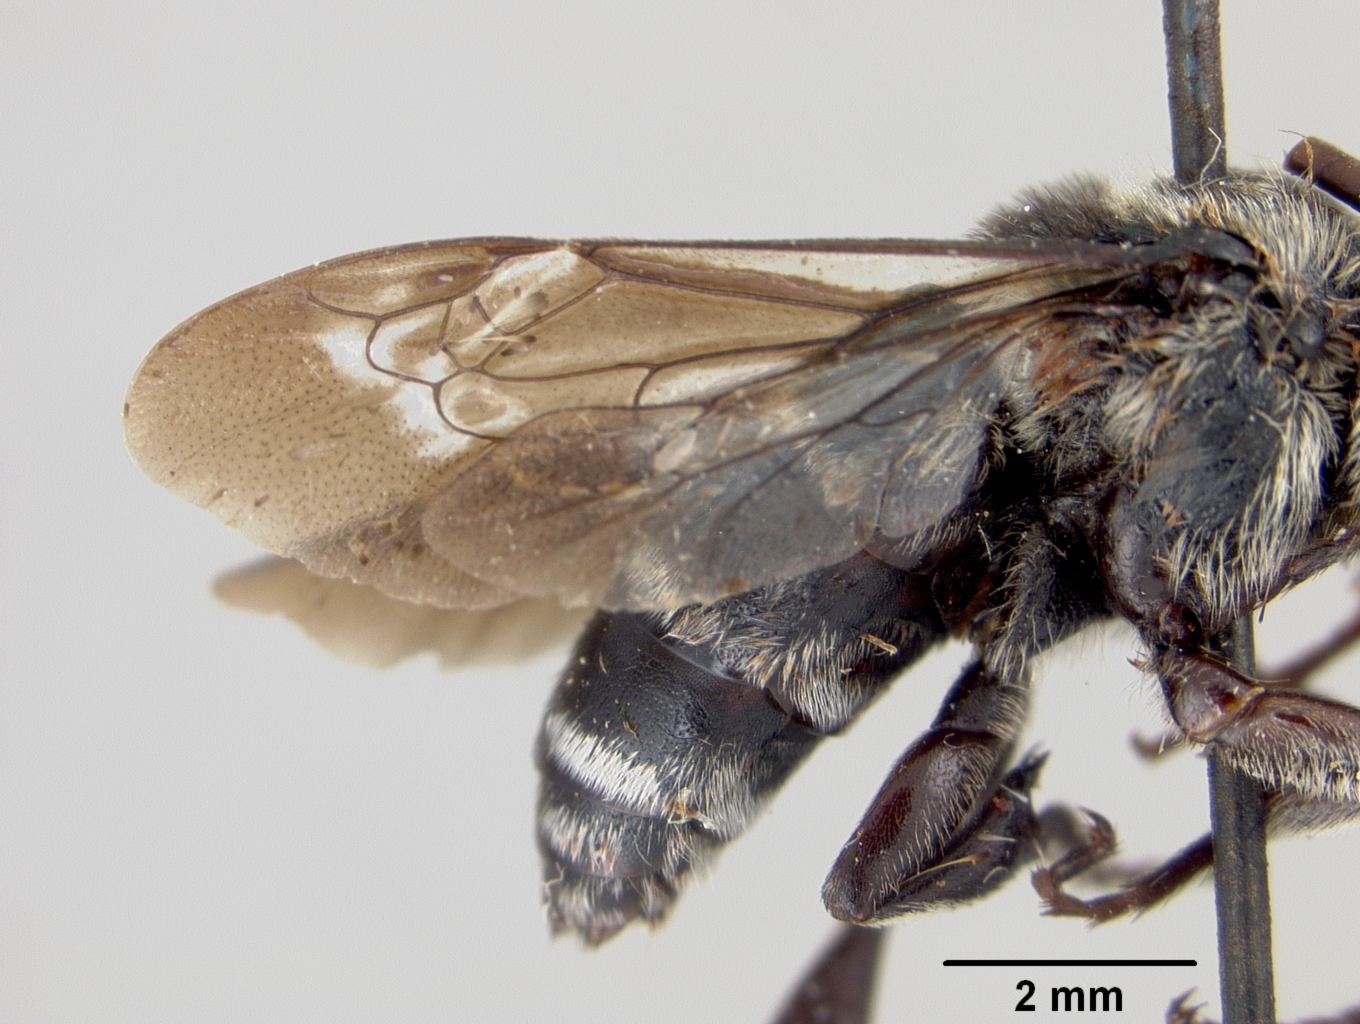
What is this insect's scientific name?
Thyreus incultus
